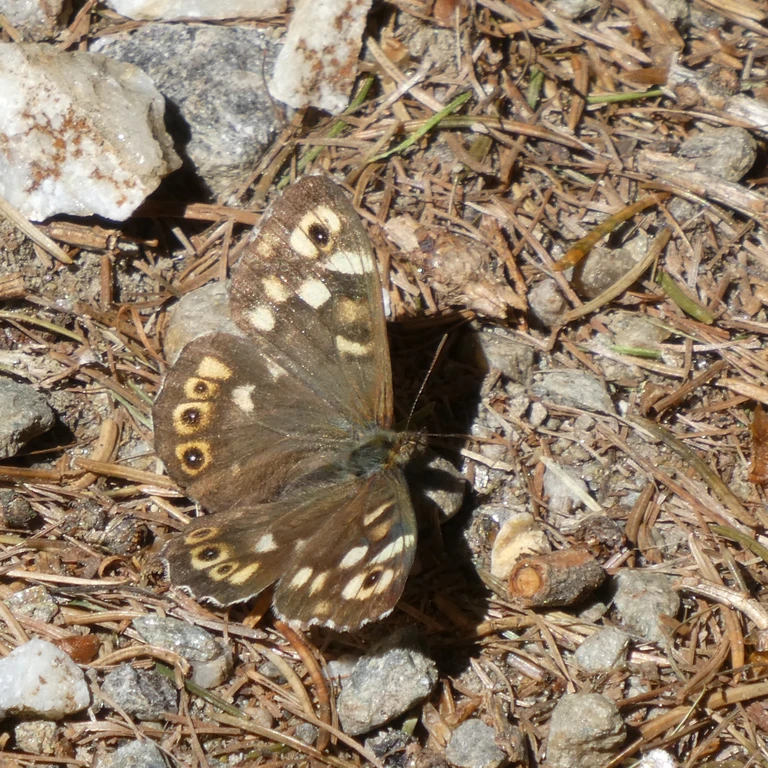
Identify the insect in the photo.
Pararge aegeria
